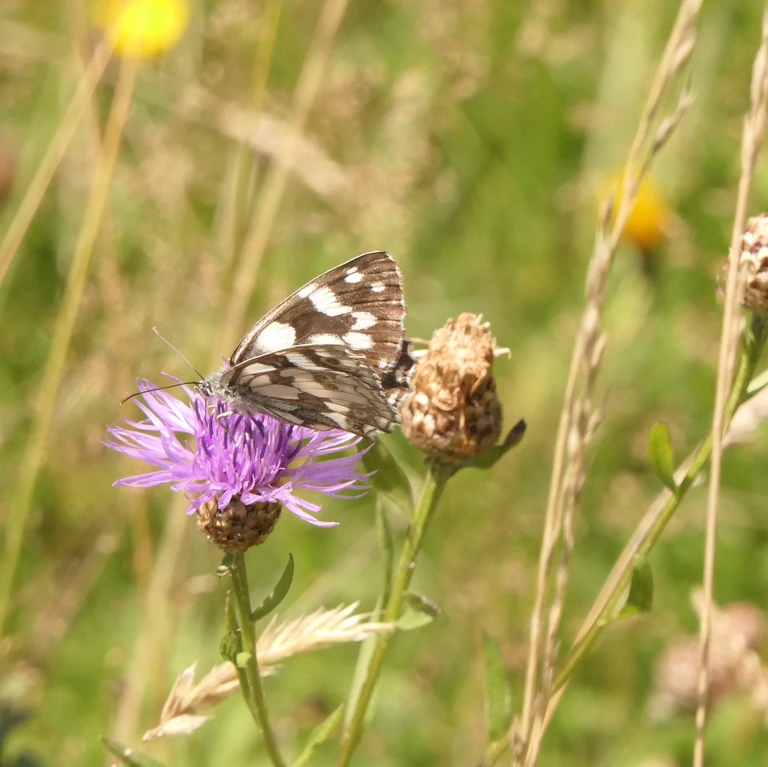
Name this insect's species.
Melanargia galathea
